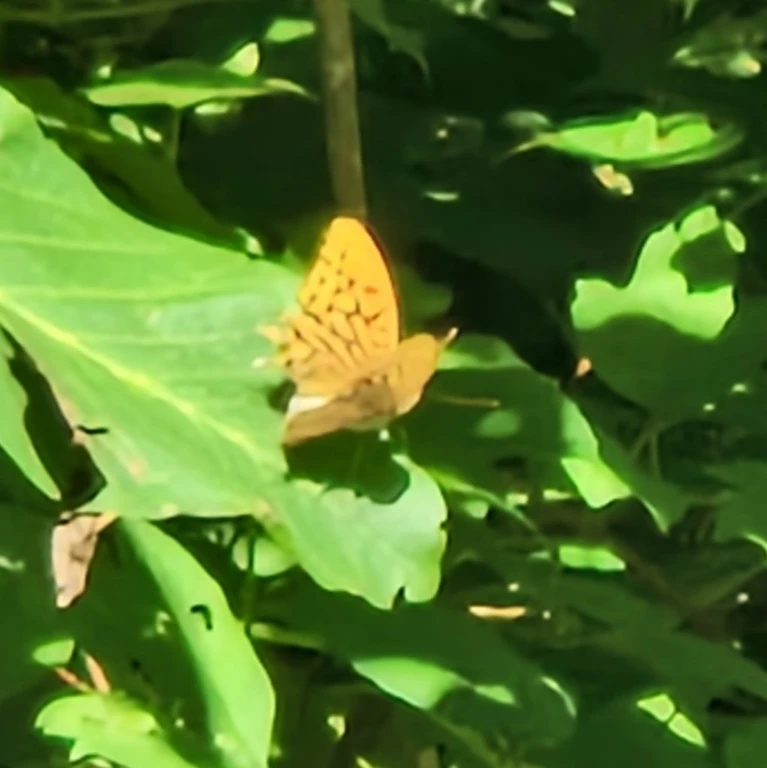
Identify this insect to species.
Argynnis paphia
